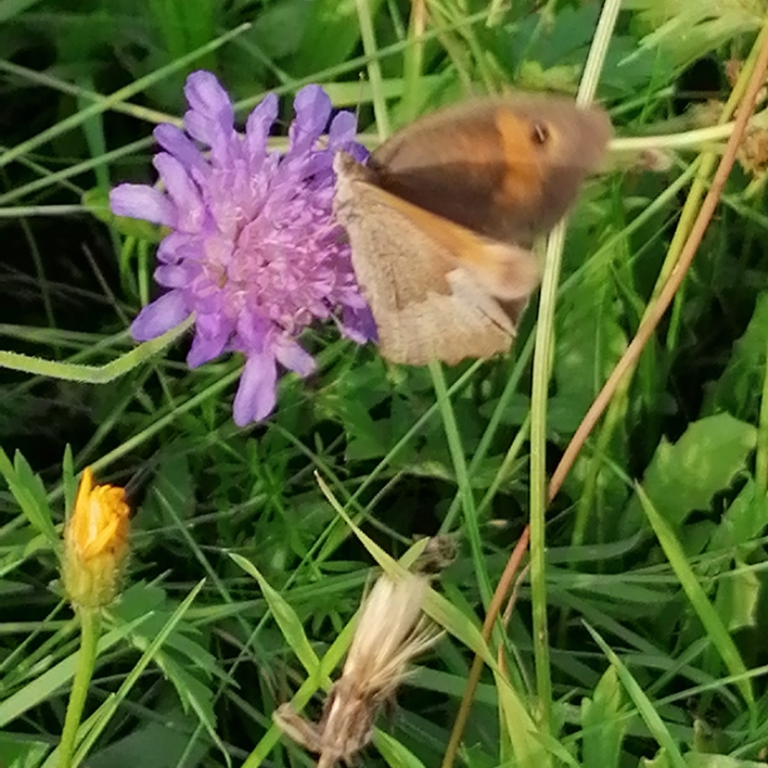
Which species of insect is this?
Maniola jurtina
